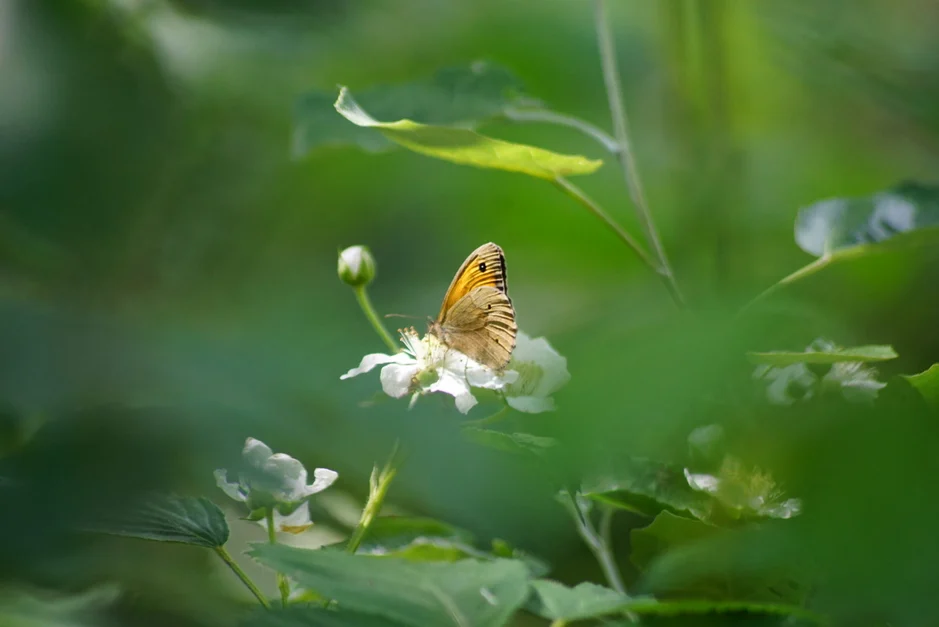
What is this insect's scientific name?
Maniola jurtina
